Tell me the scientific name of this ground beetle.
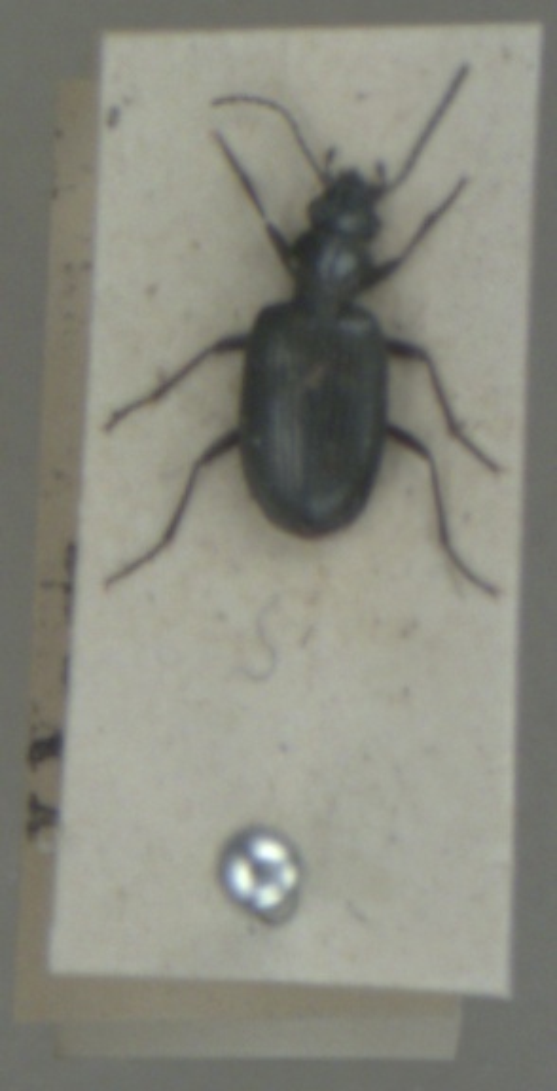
Bembidion punctulatum
